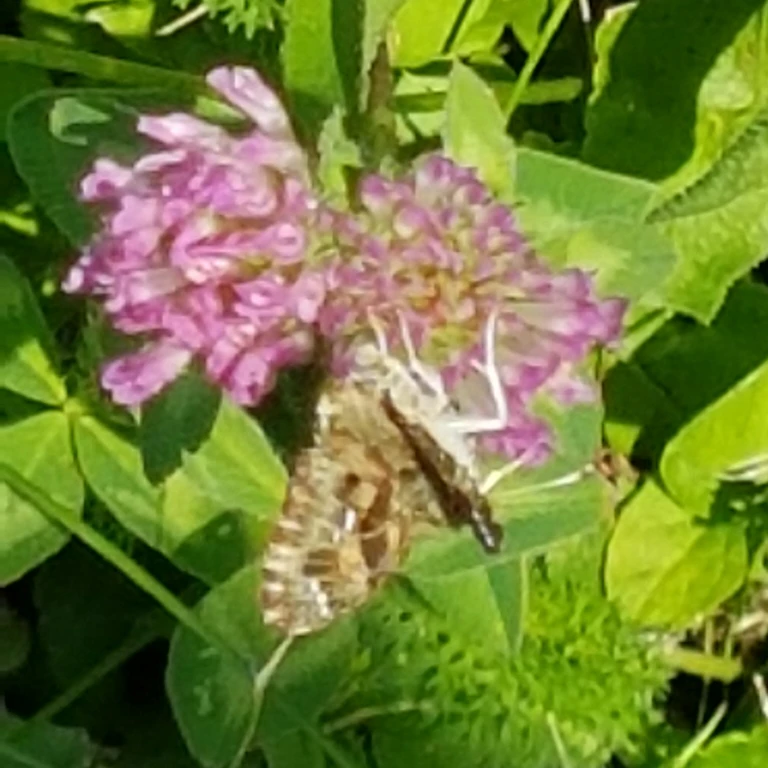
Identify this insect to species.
Carcharodus alceae
